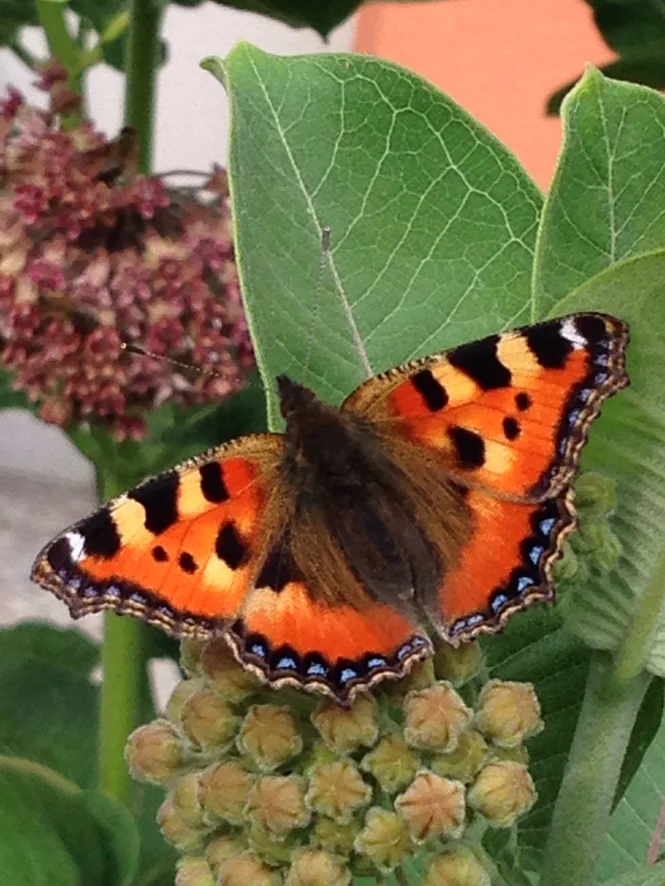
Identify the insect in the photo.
Aglais urticae
